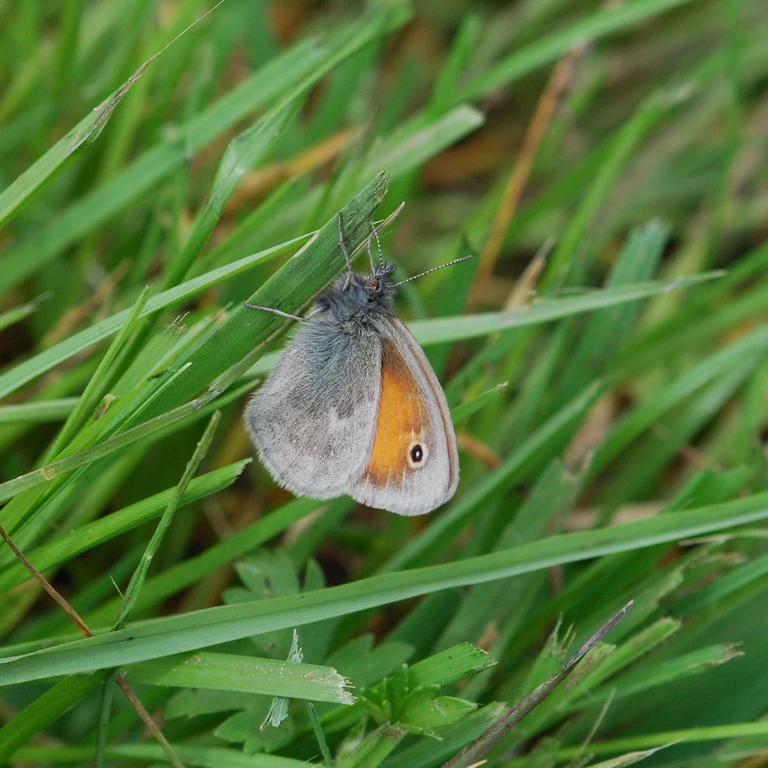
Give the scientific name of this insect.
Coenonympha pamphilus
